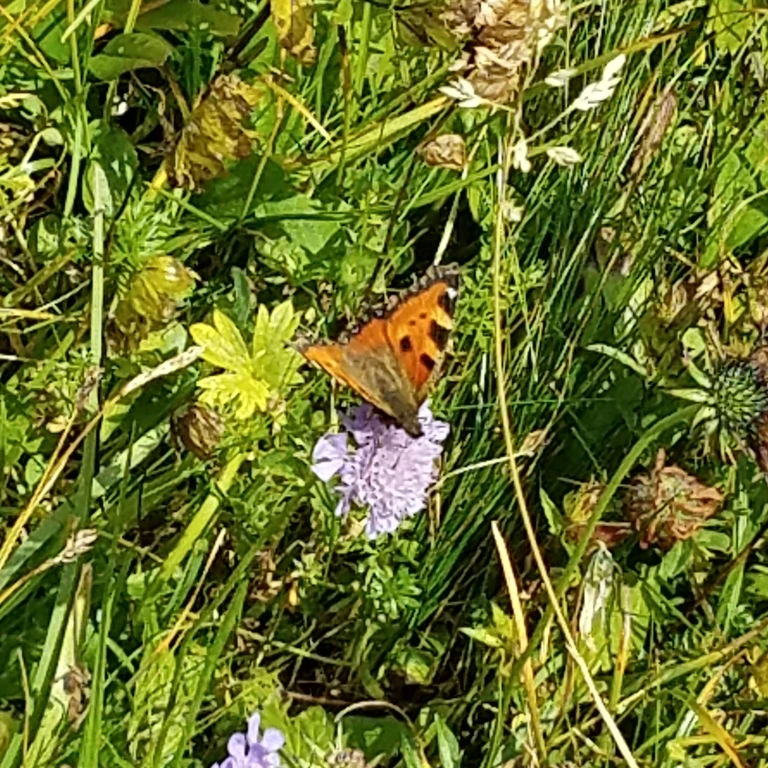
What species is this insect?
Aglais urticae
